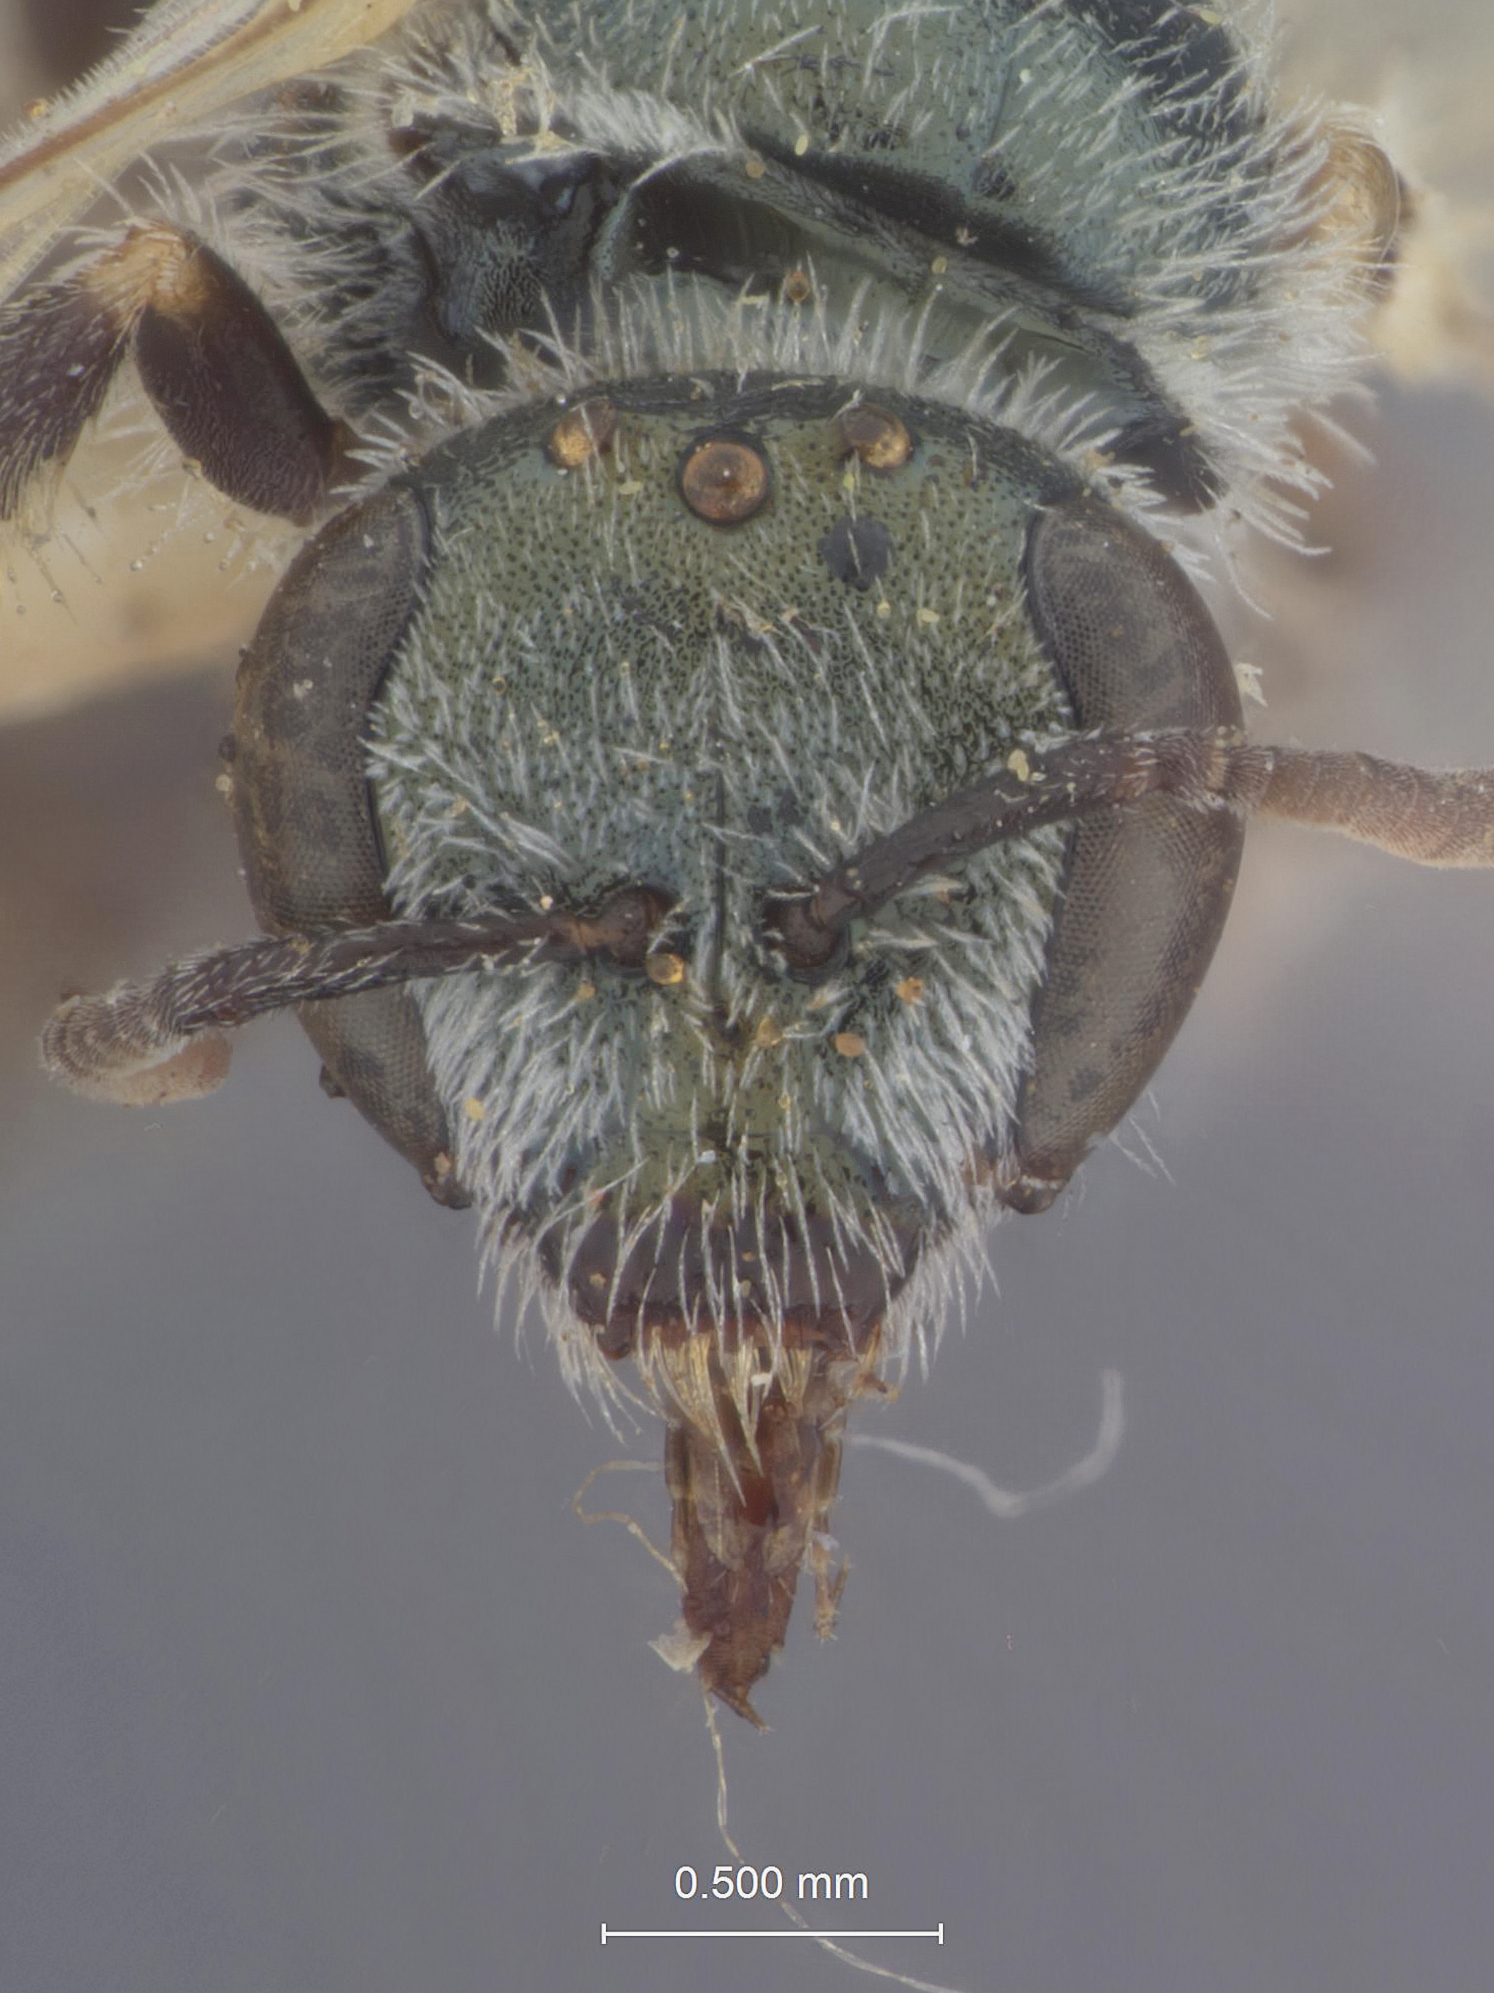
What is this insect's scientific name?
Halictus hyalinus
